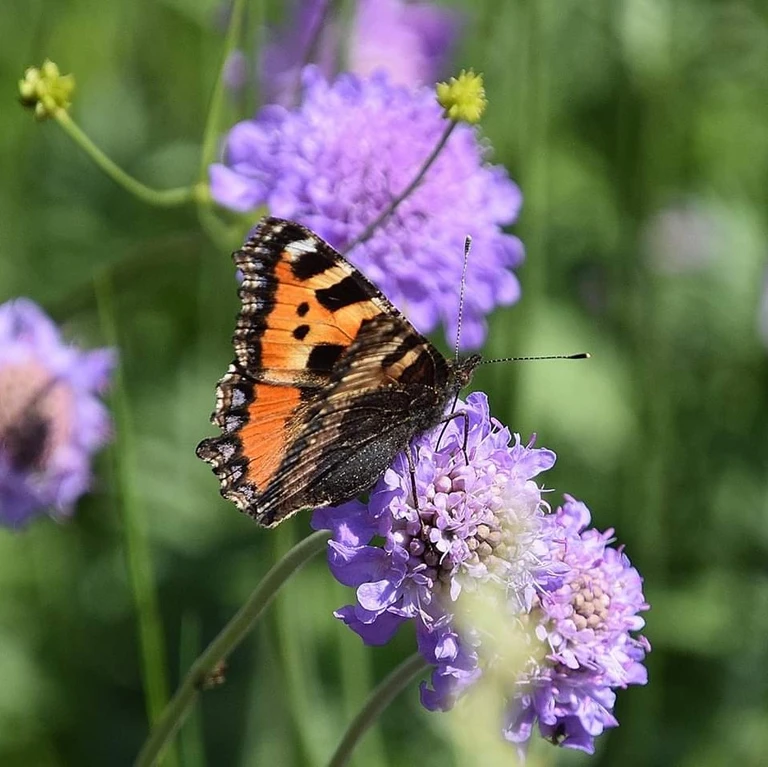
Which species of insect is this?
Aglais urticae
